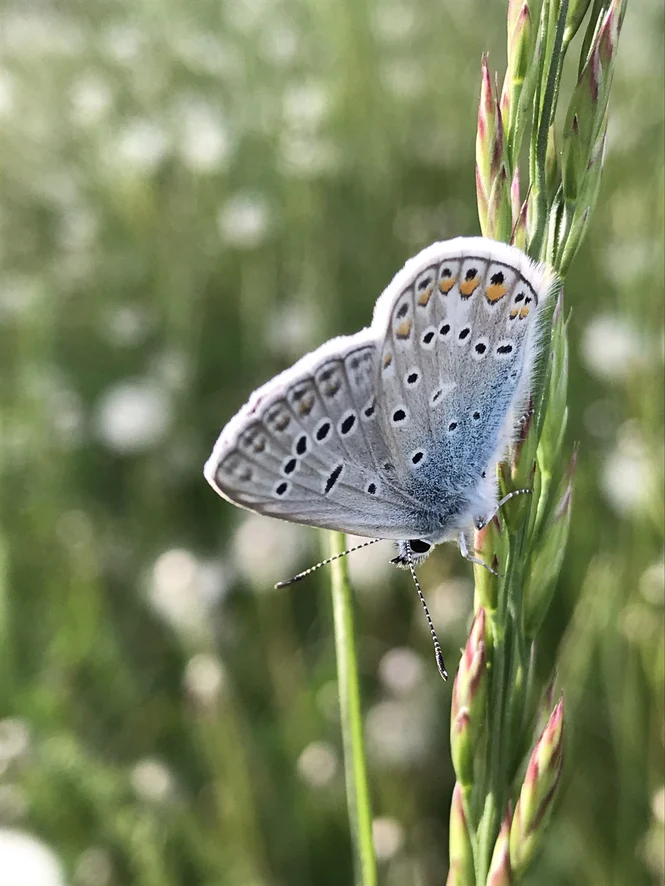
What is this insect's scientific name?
Polyommatus icarus
